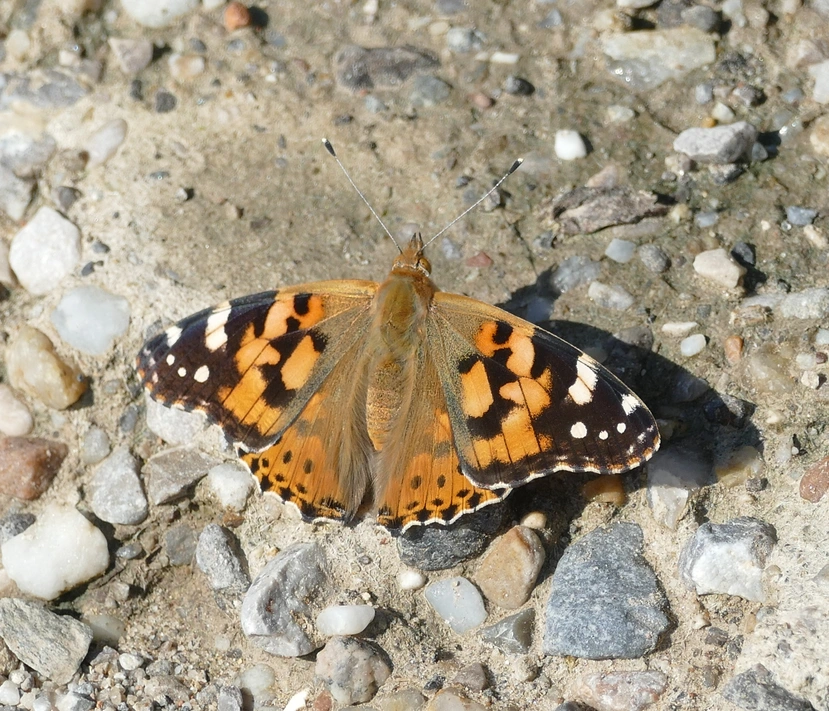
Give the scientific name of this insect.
Vanessa cardui
